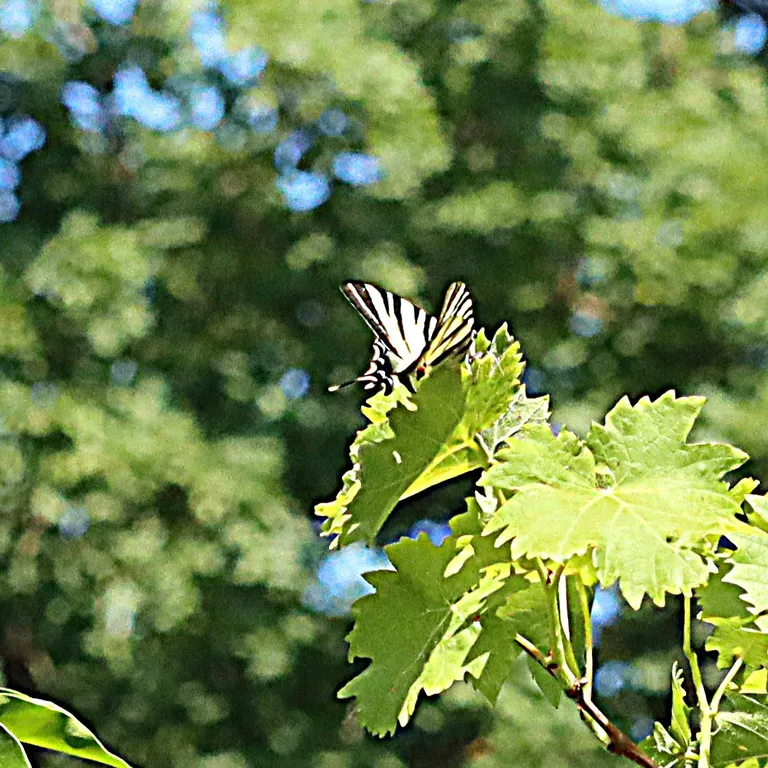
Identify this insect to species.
Iphiclides podalirius
